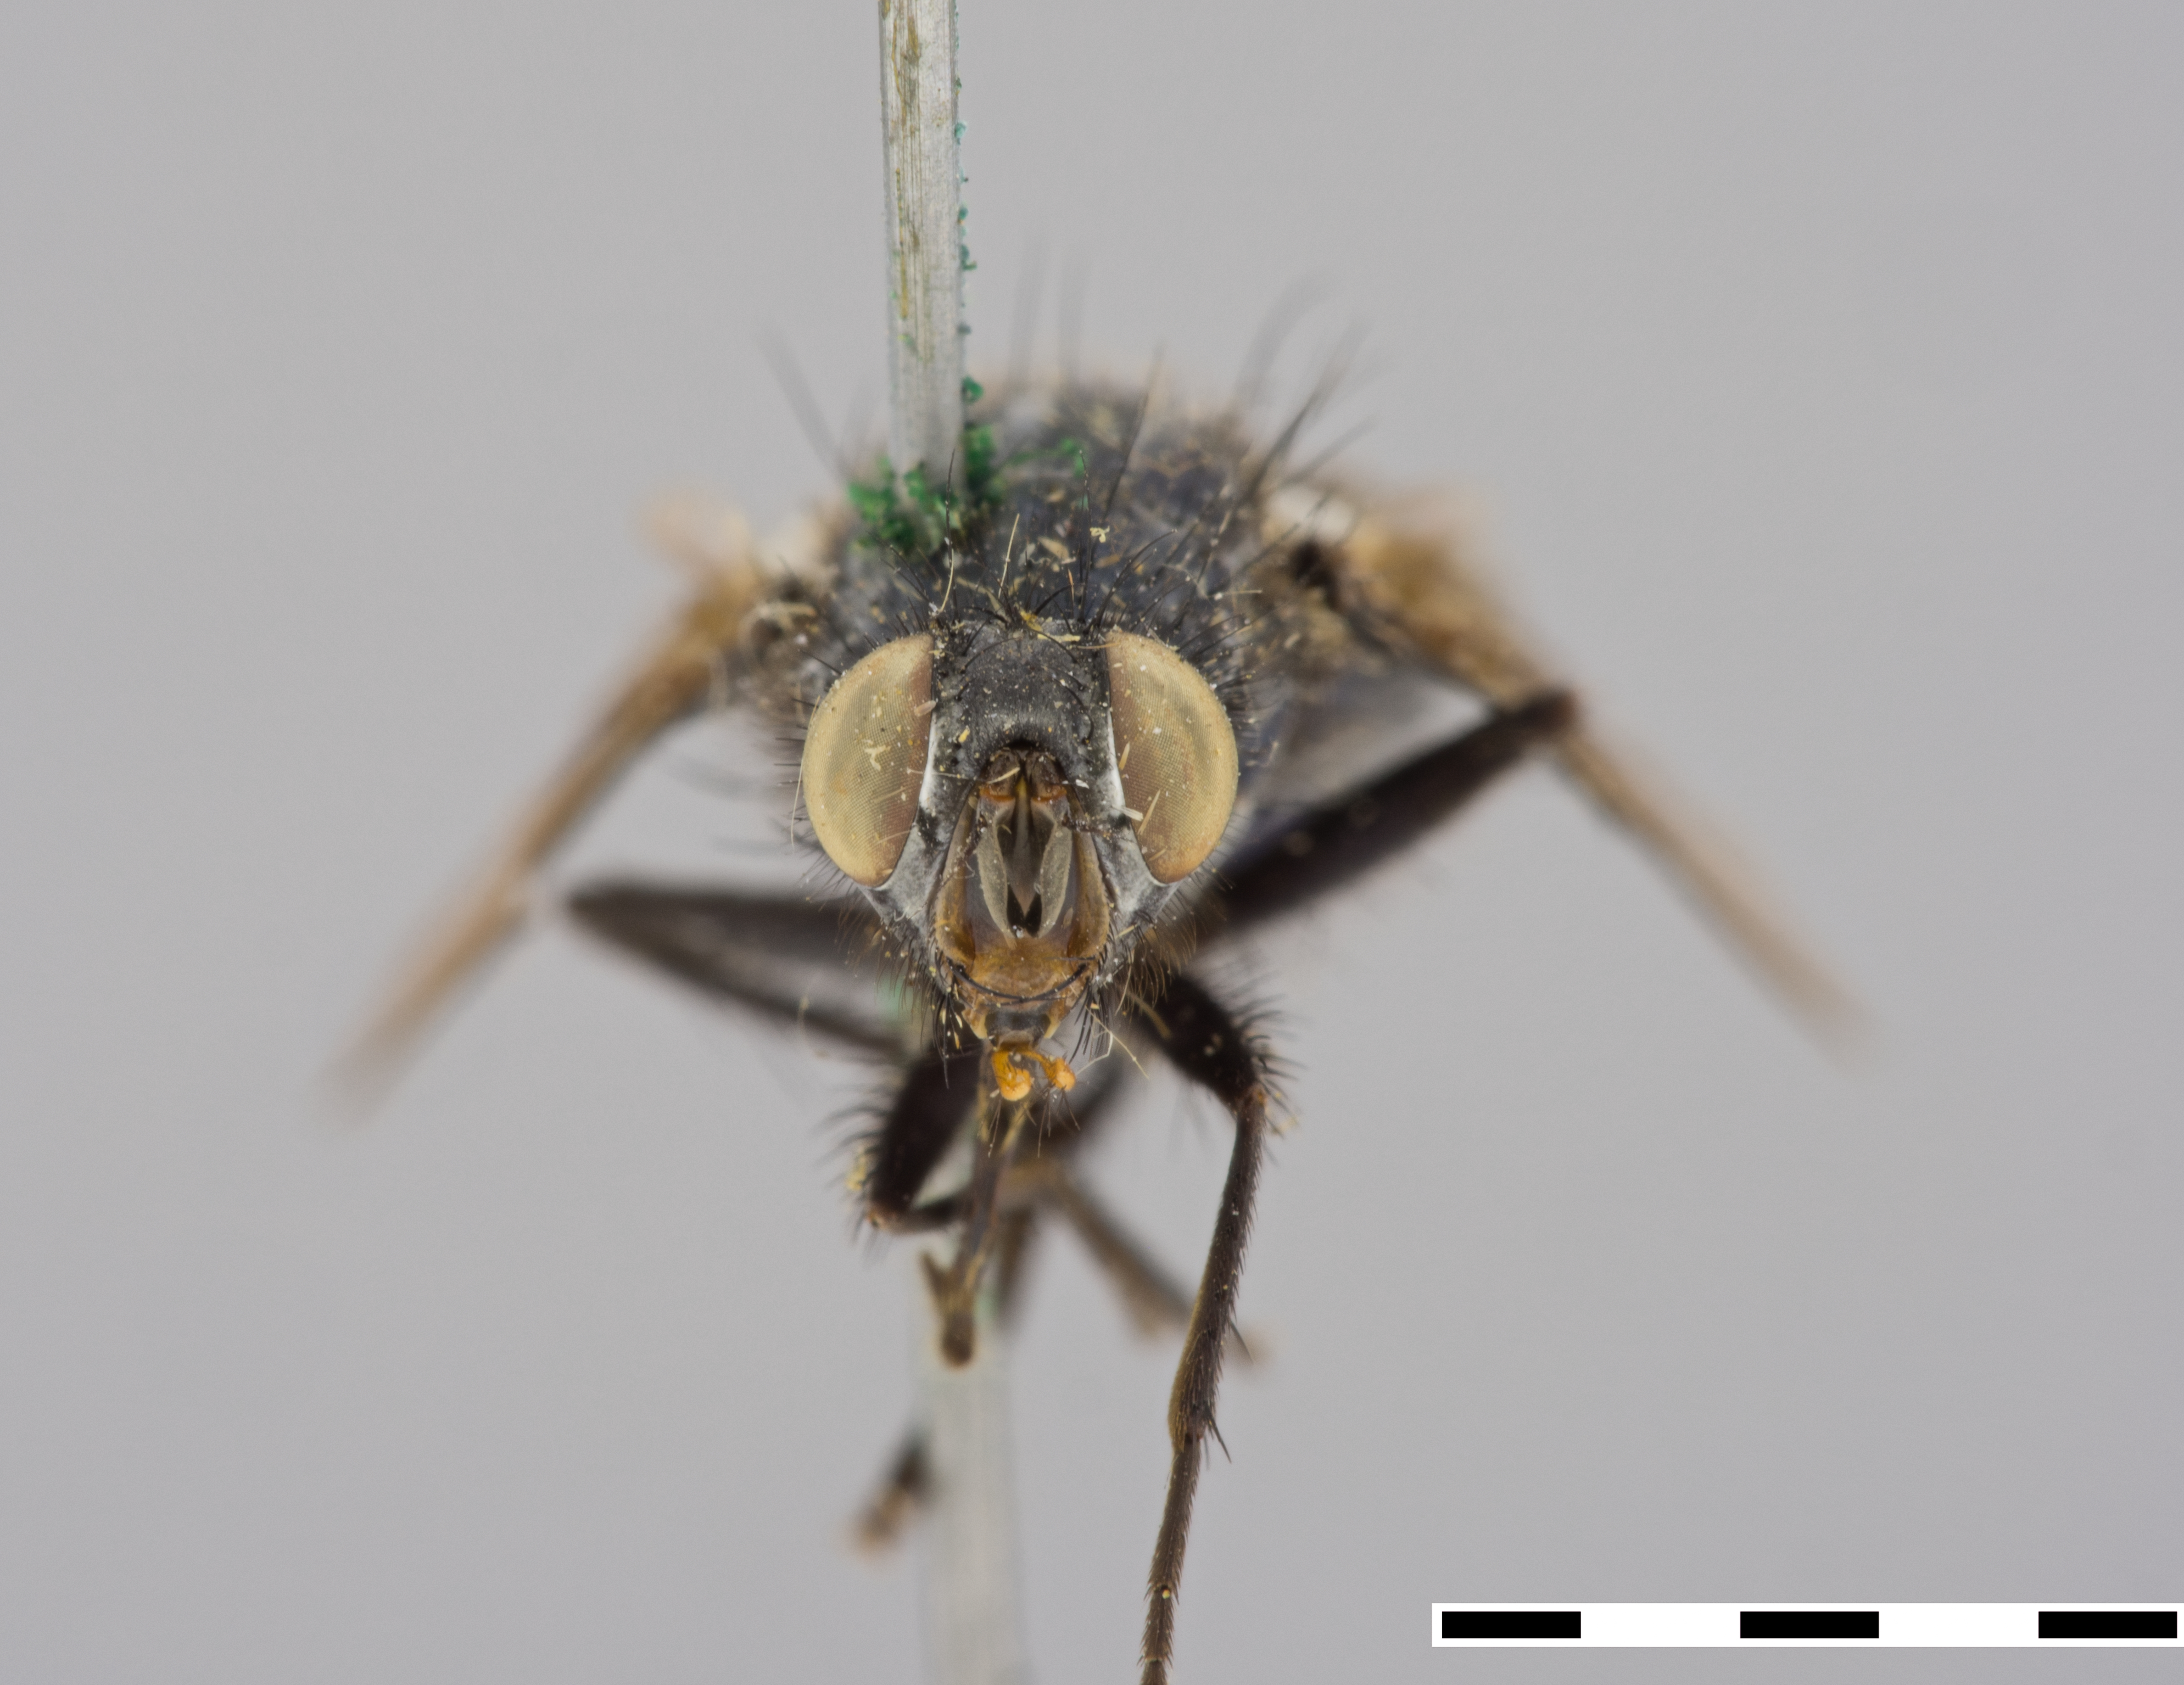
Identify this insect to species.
Calliphora popoffana (also Acronesia popoffana)
